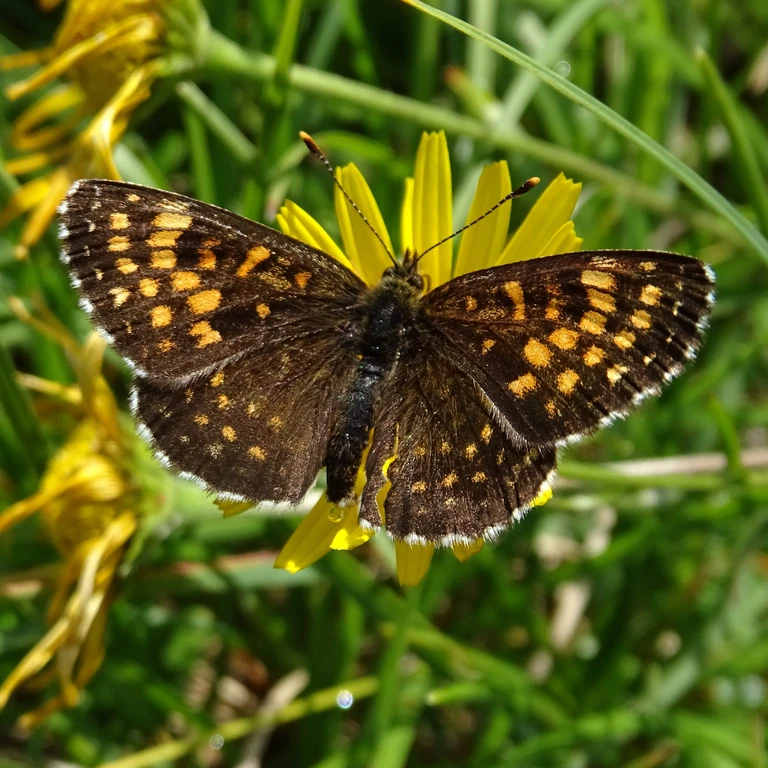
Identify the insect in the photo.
Melitaea diamina
